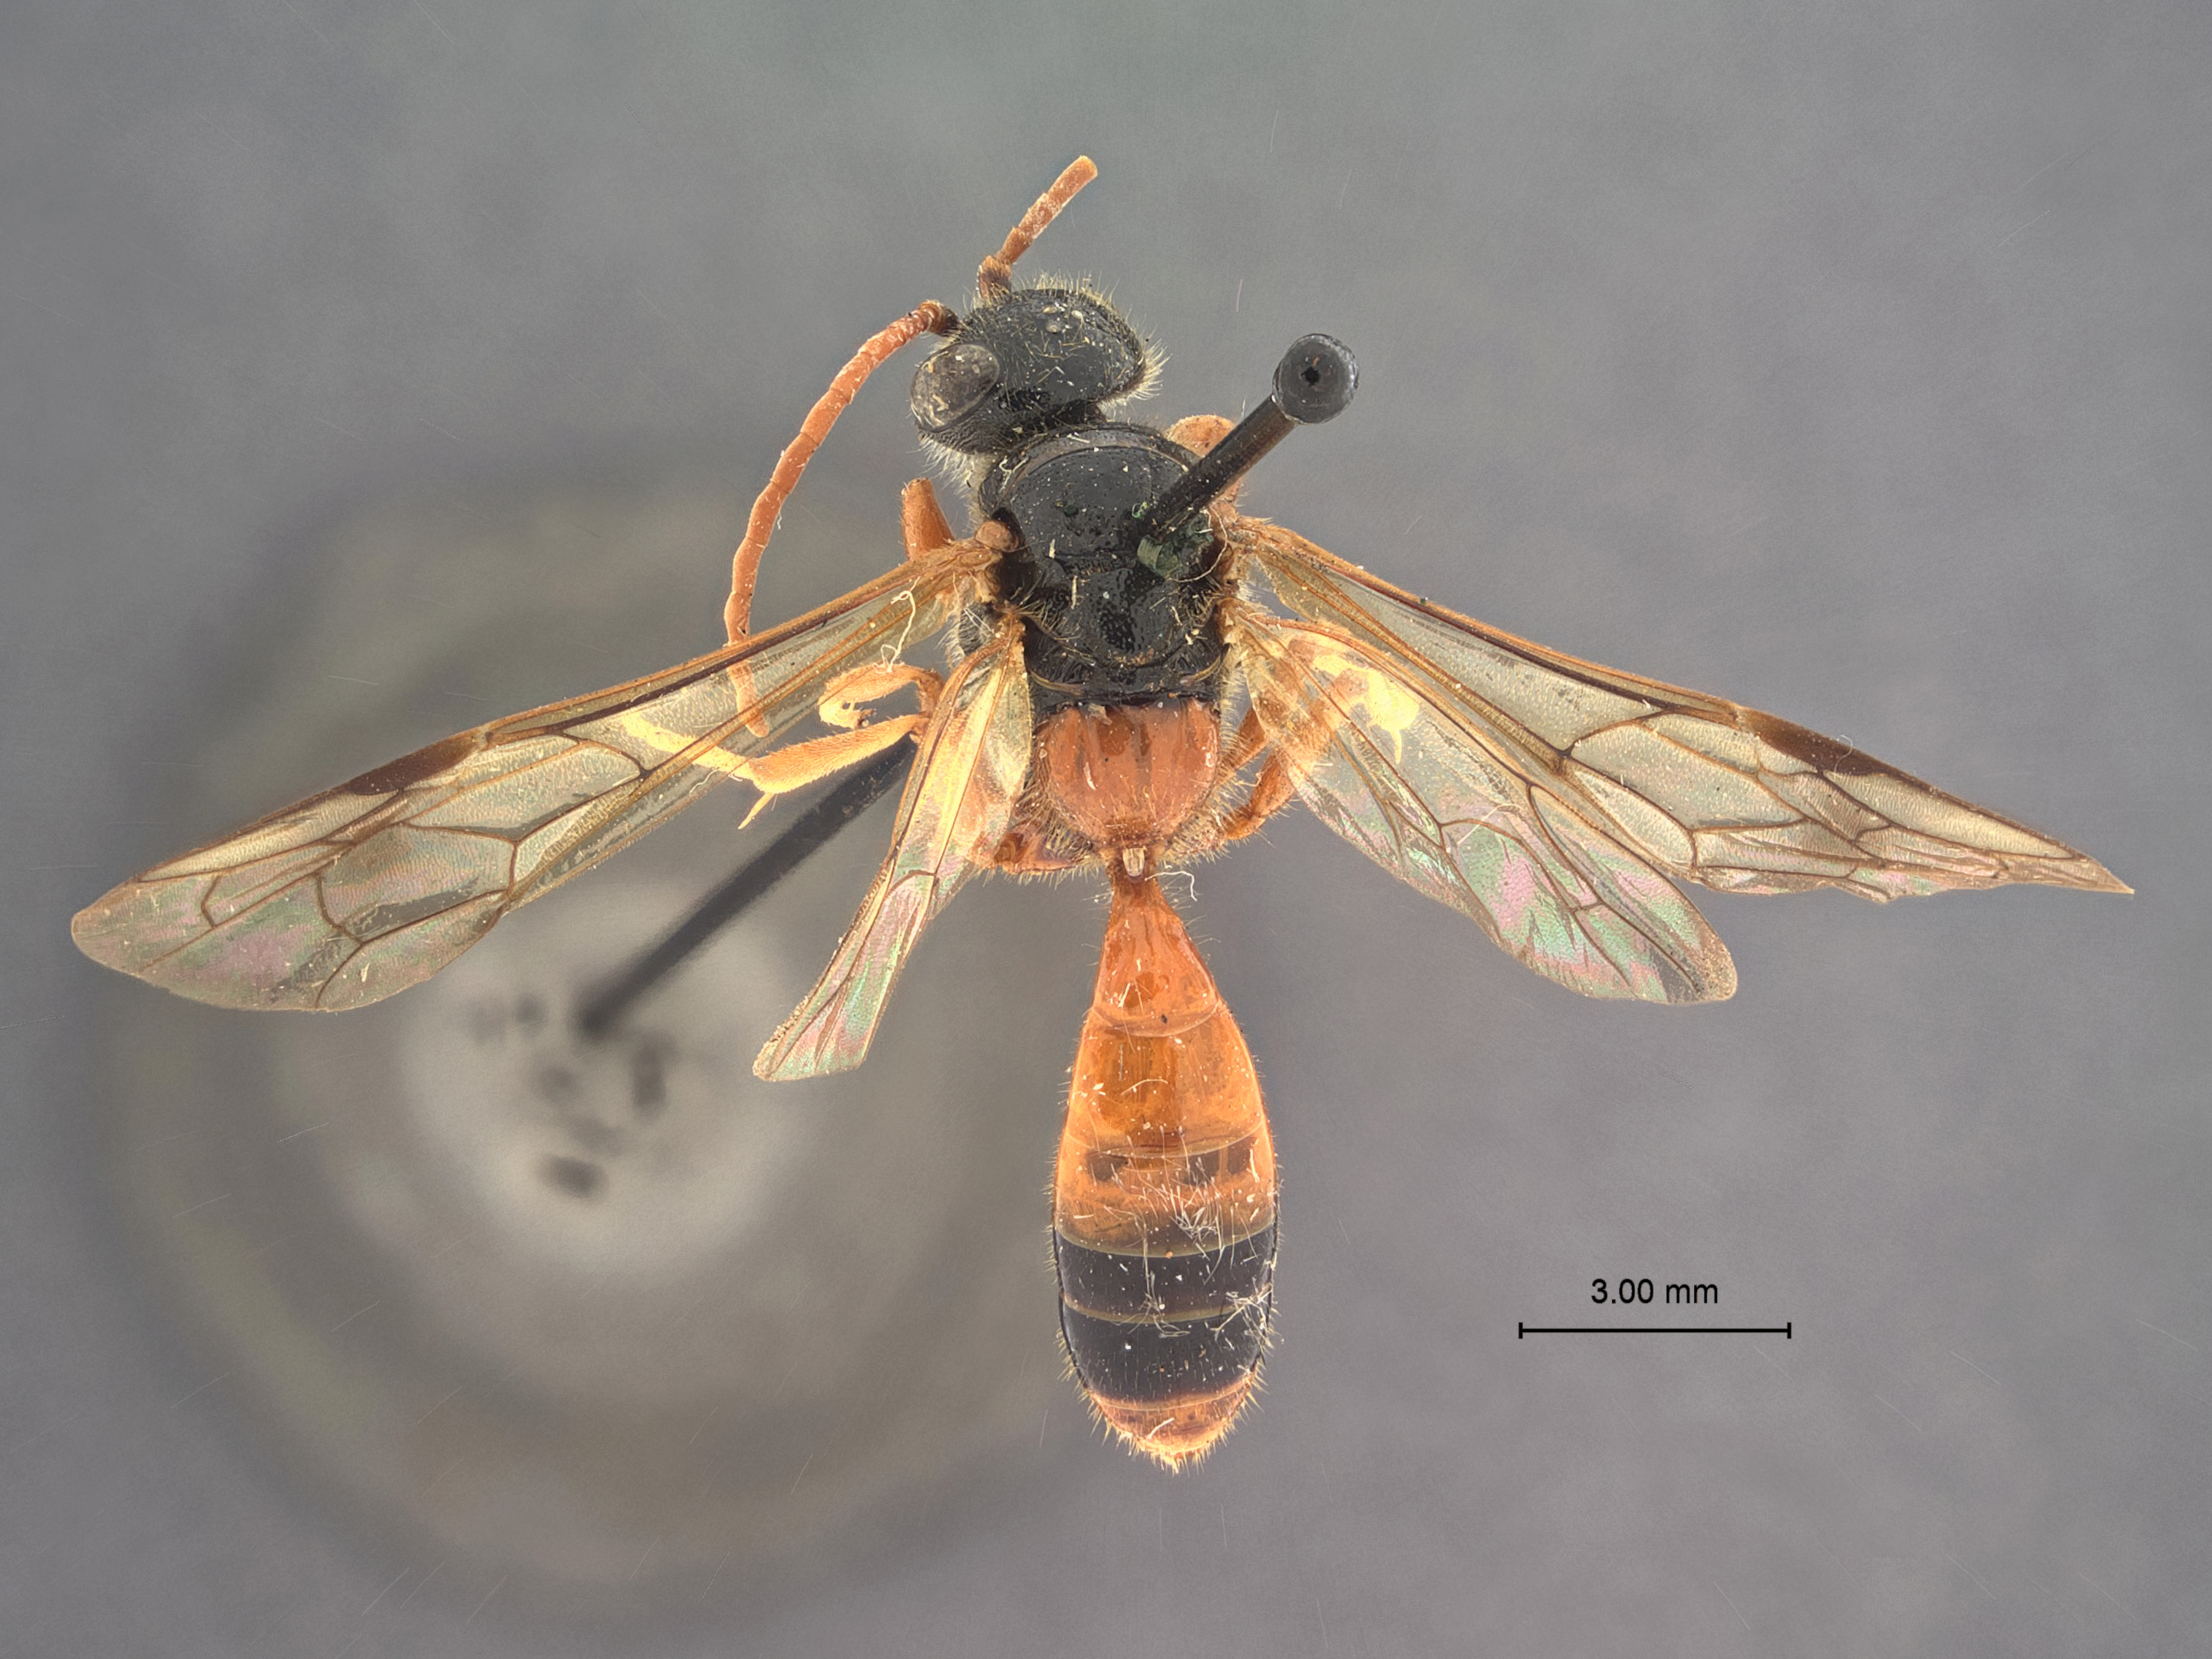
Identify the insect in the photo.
Ariphron bicolor
